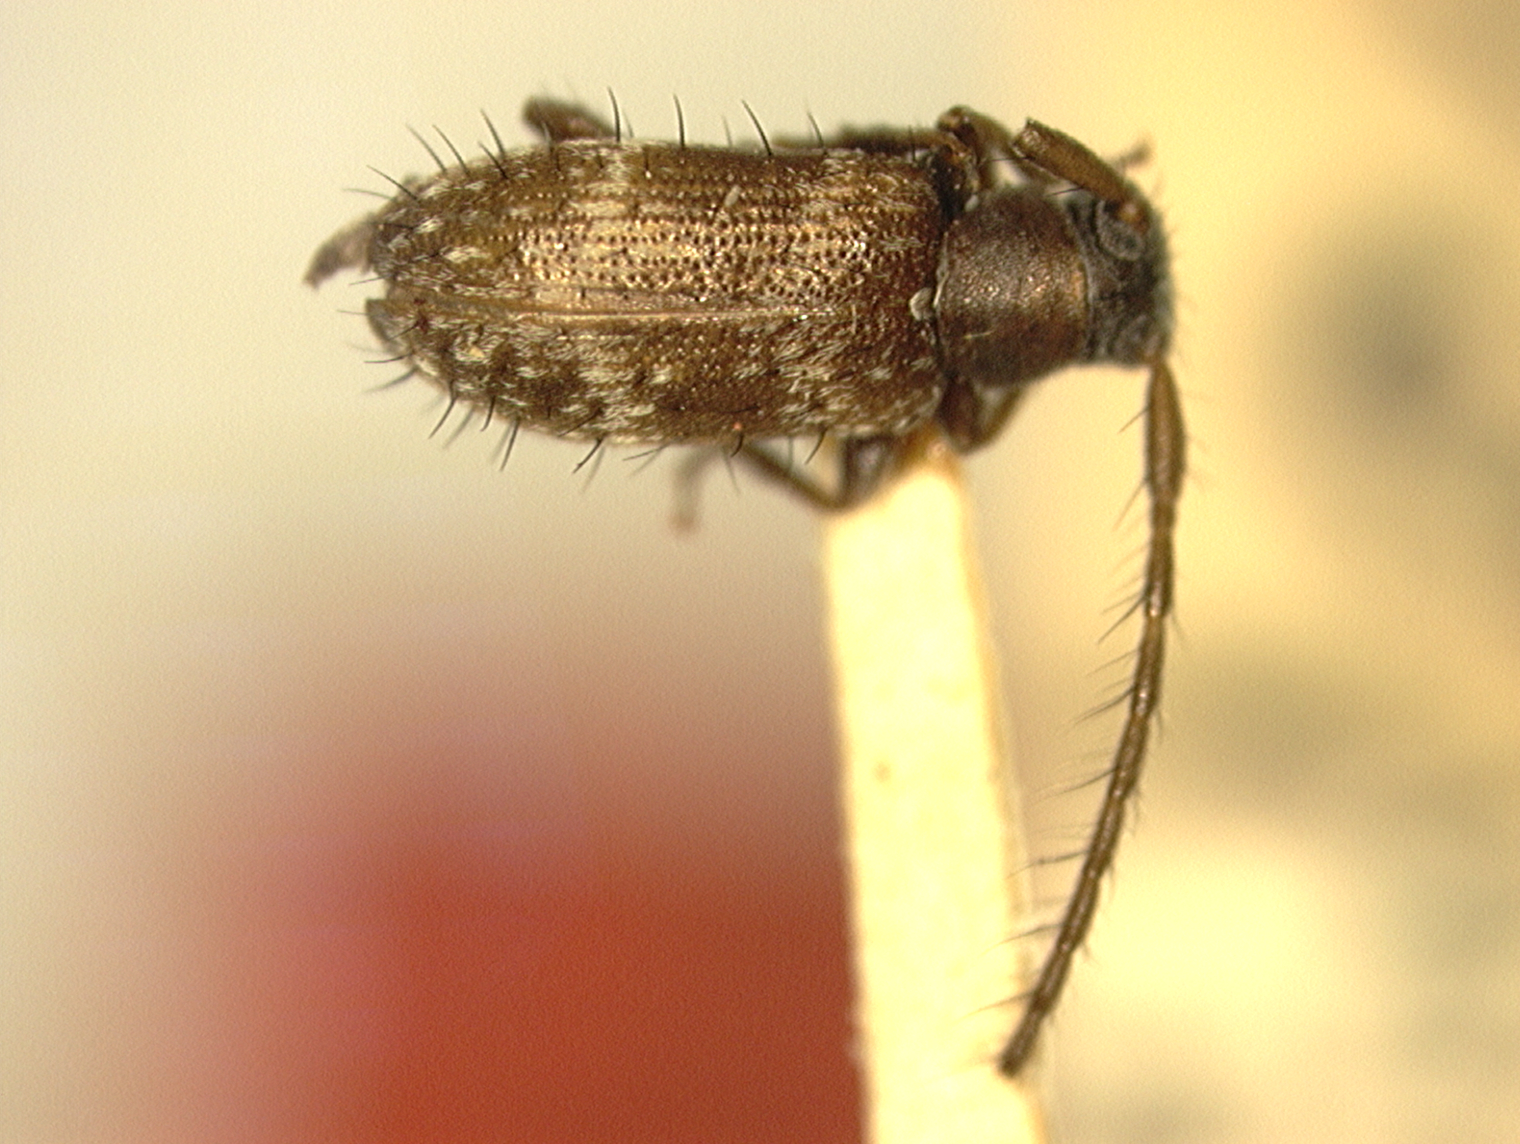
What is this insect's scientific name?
Exocentrus angusticollis
